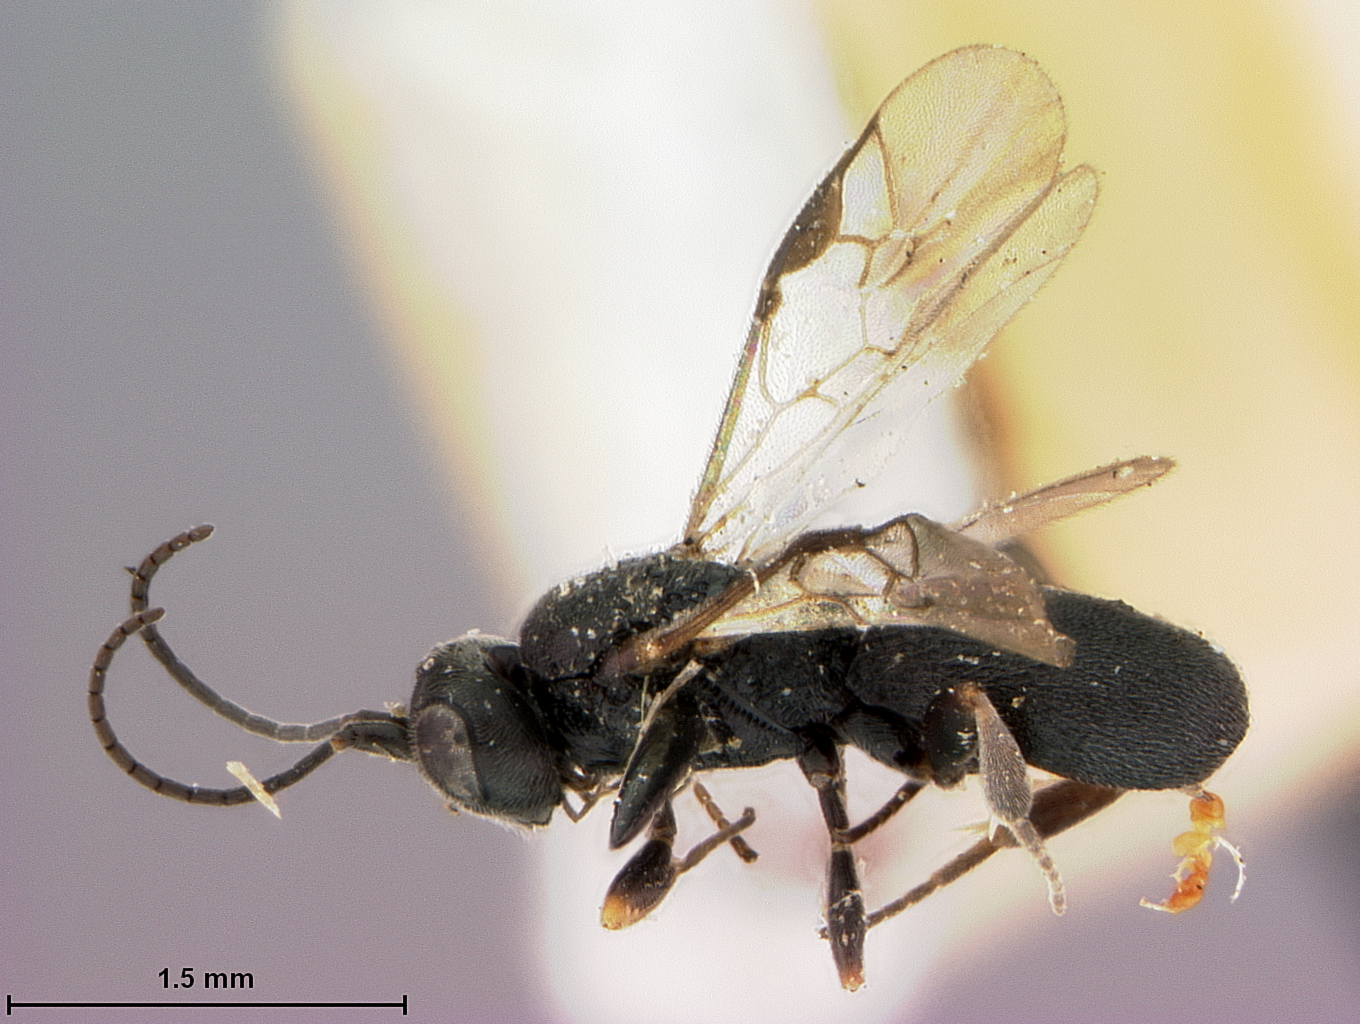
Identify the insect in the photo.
Chelonus periplocae
